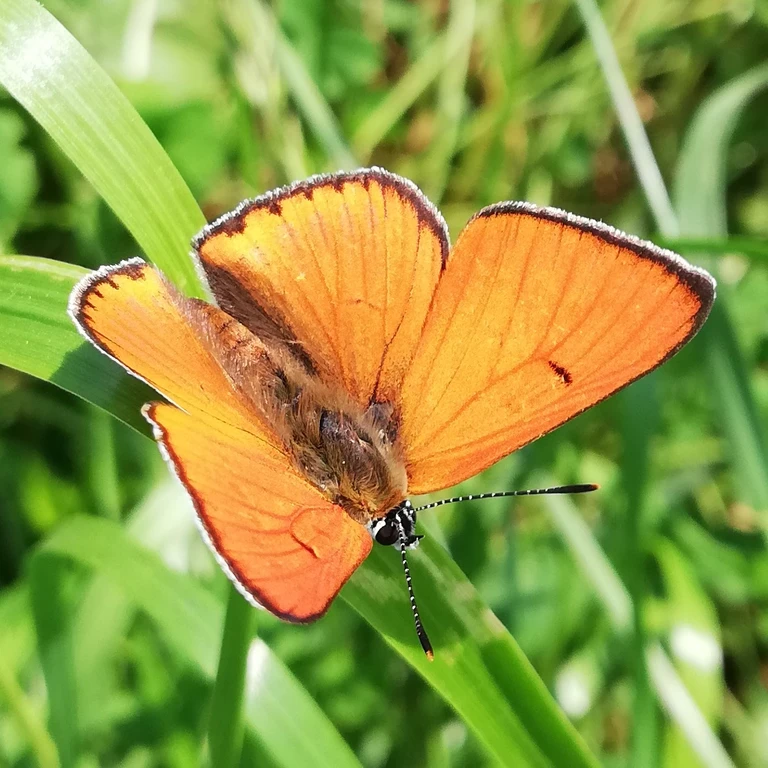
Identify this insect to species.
Lycaena dispar
